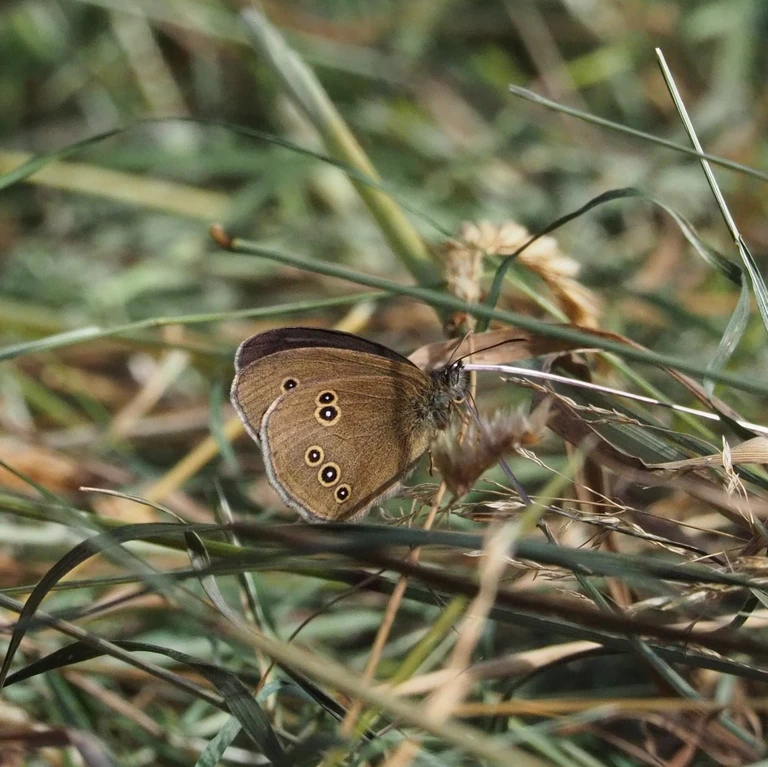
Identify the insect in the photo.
Aphantopus hyperantus
